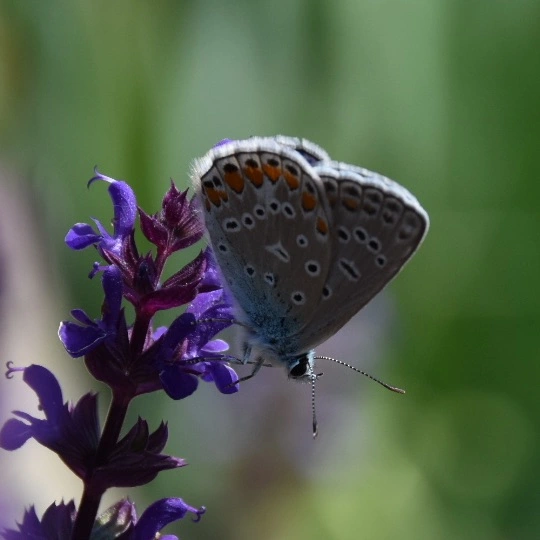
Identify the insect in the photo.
Polyommatus icarus
